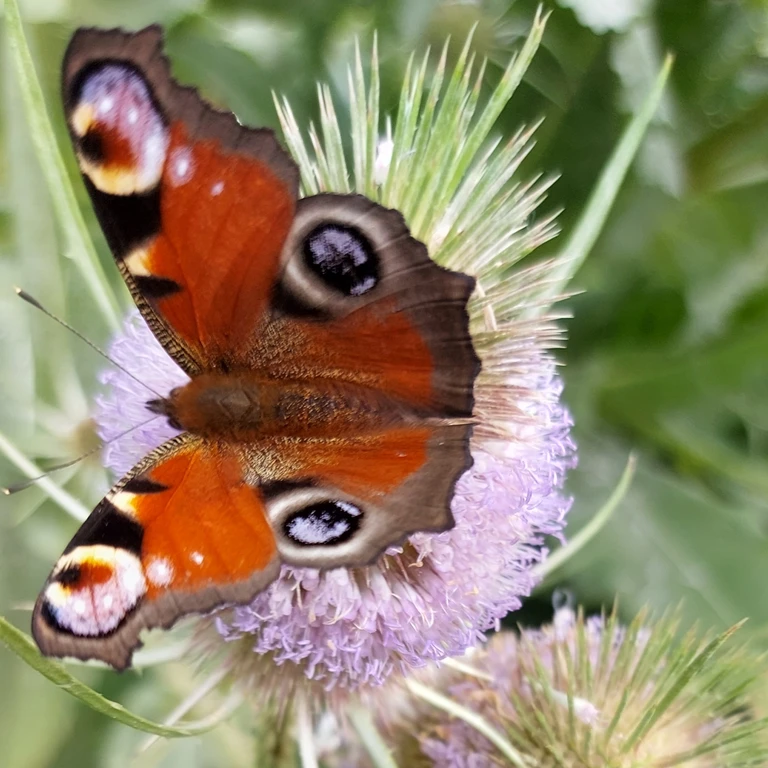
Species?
Aglais io
